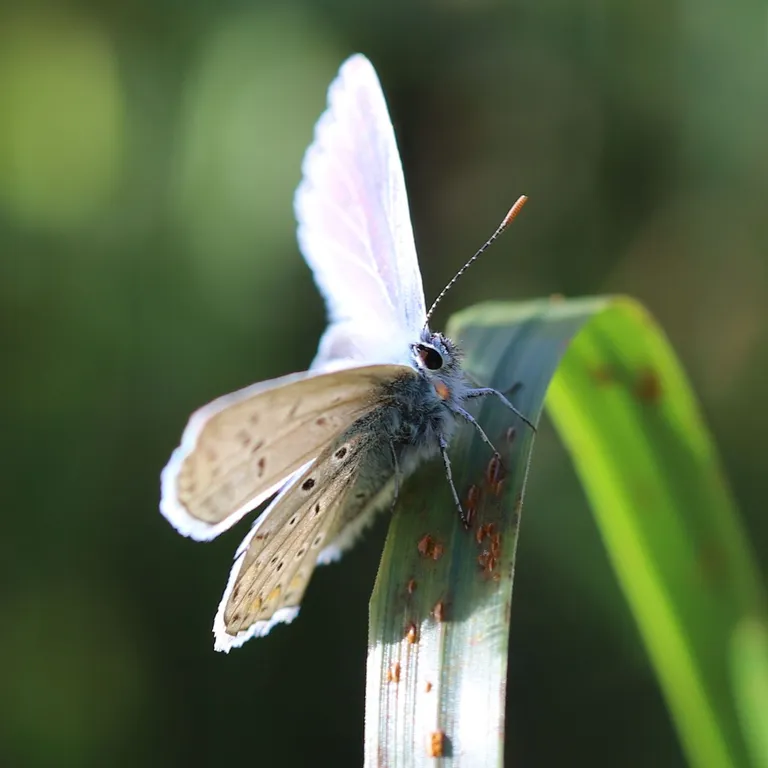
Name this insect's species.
Polyommatus icarus
